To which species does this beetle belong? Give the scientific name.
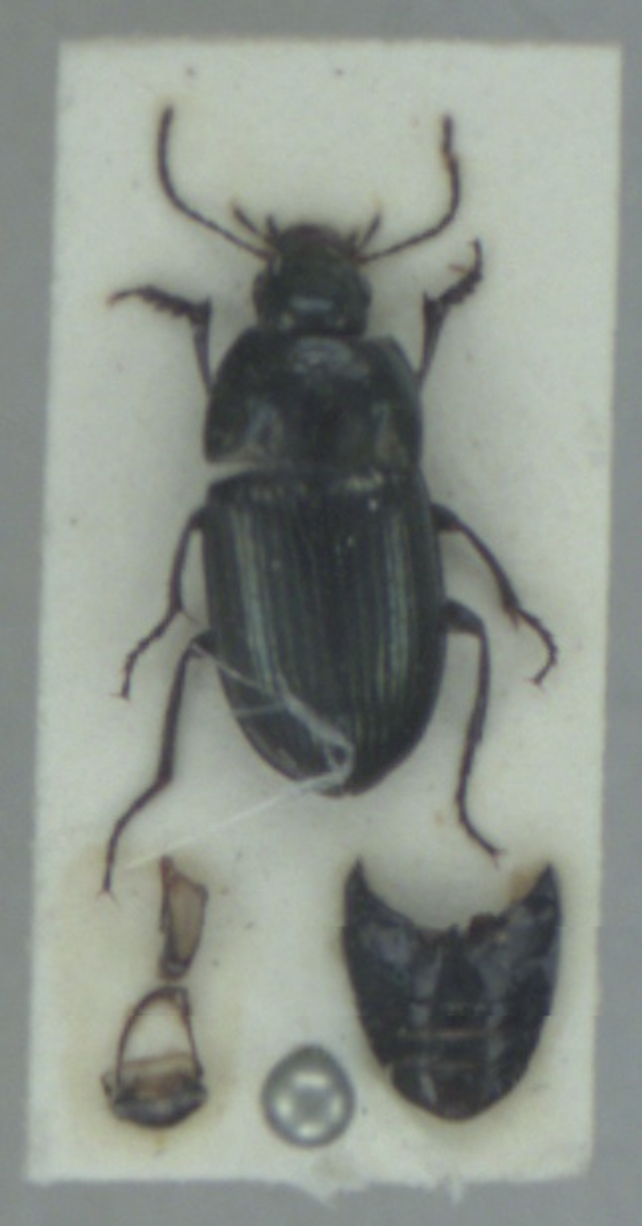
Amara lunicollis
